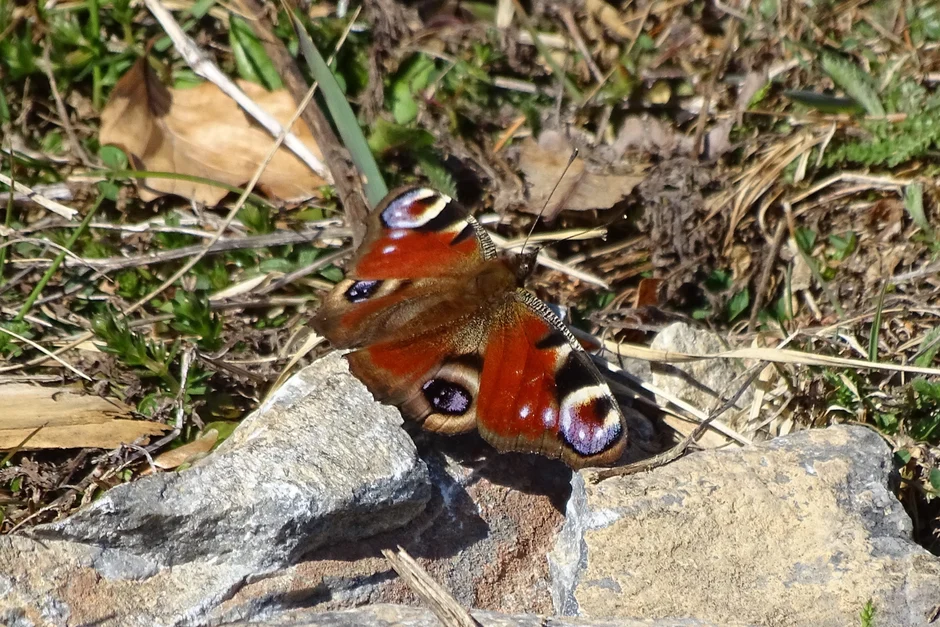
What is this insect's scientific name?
Aglais io
